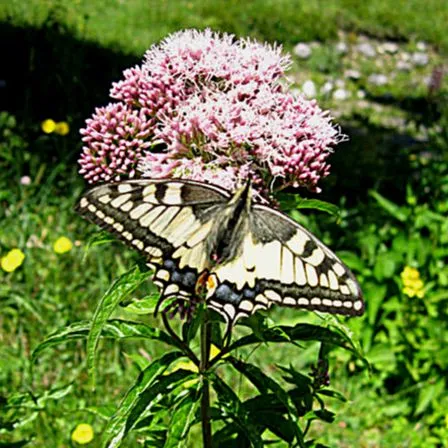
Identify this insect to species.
Papilio machaon
